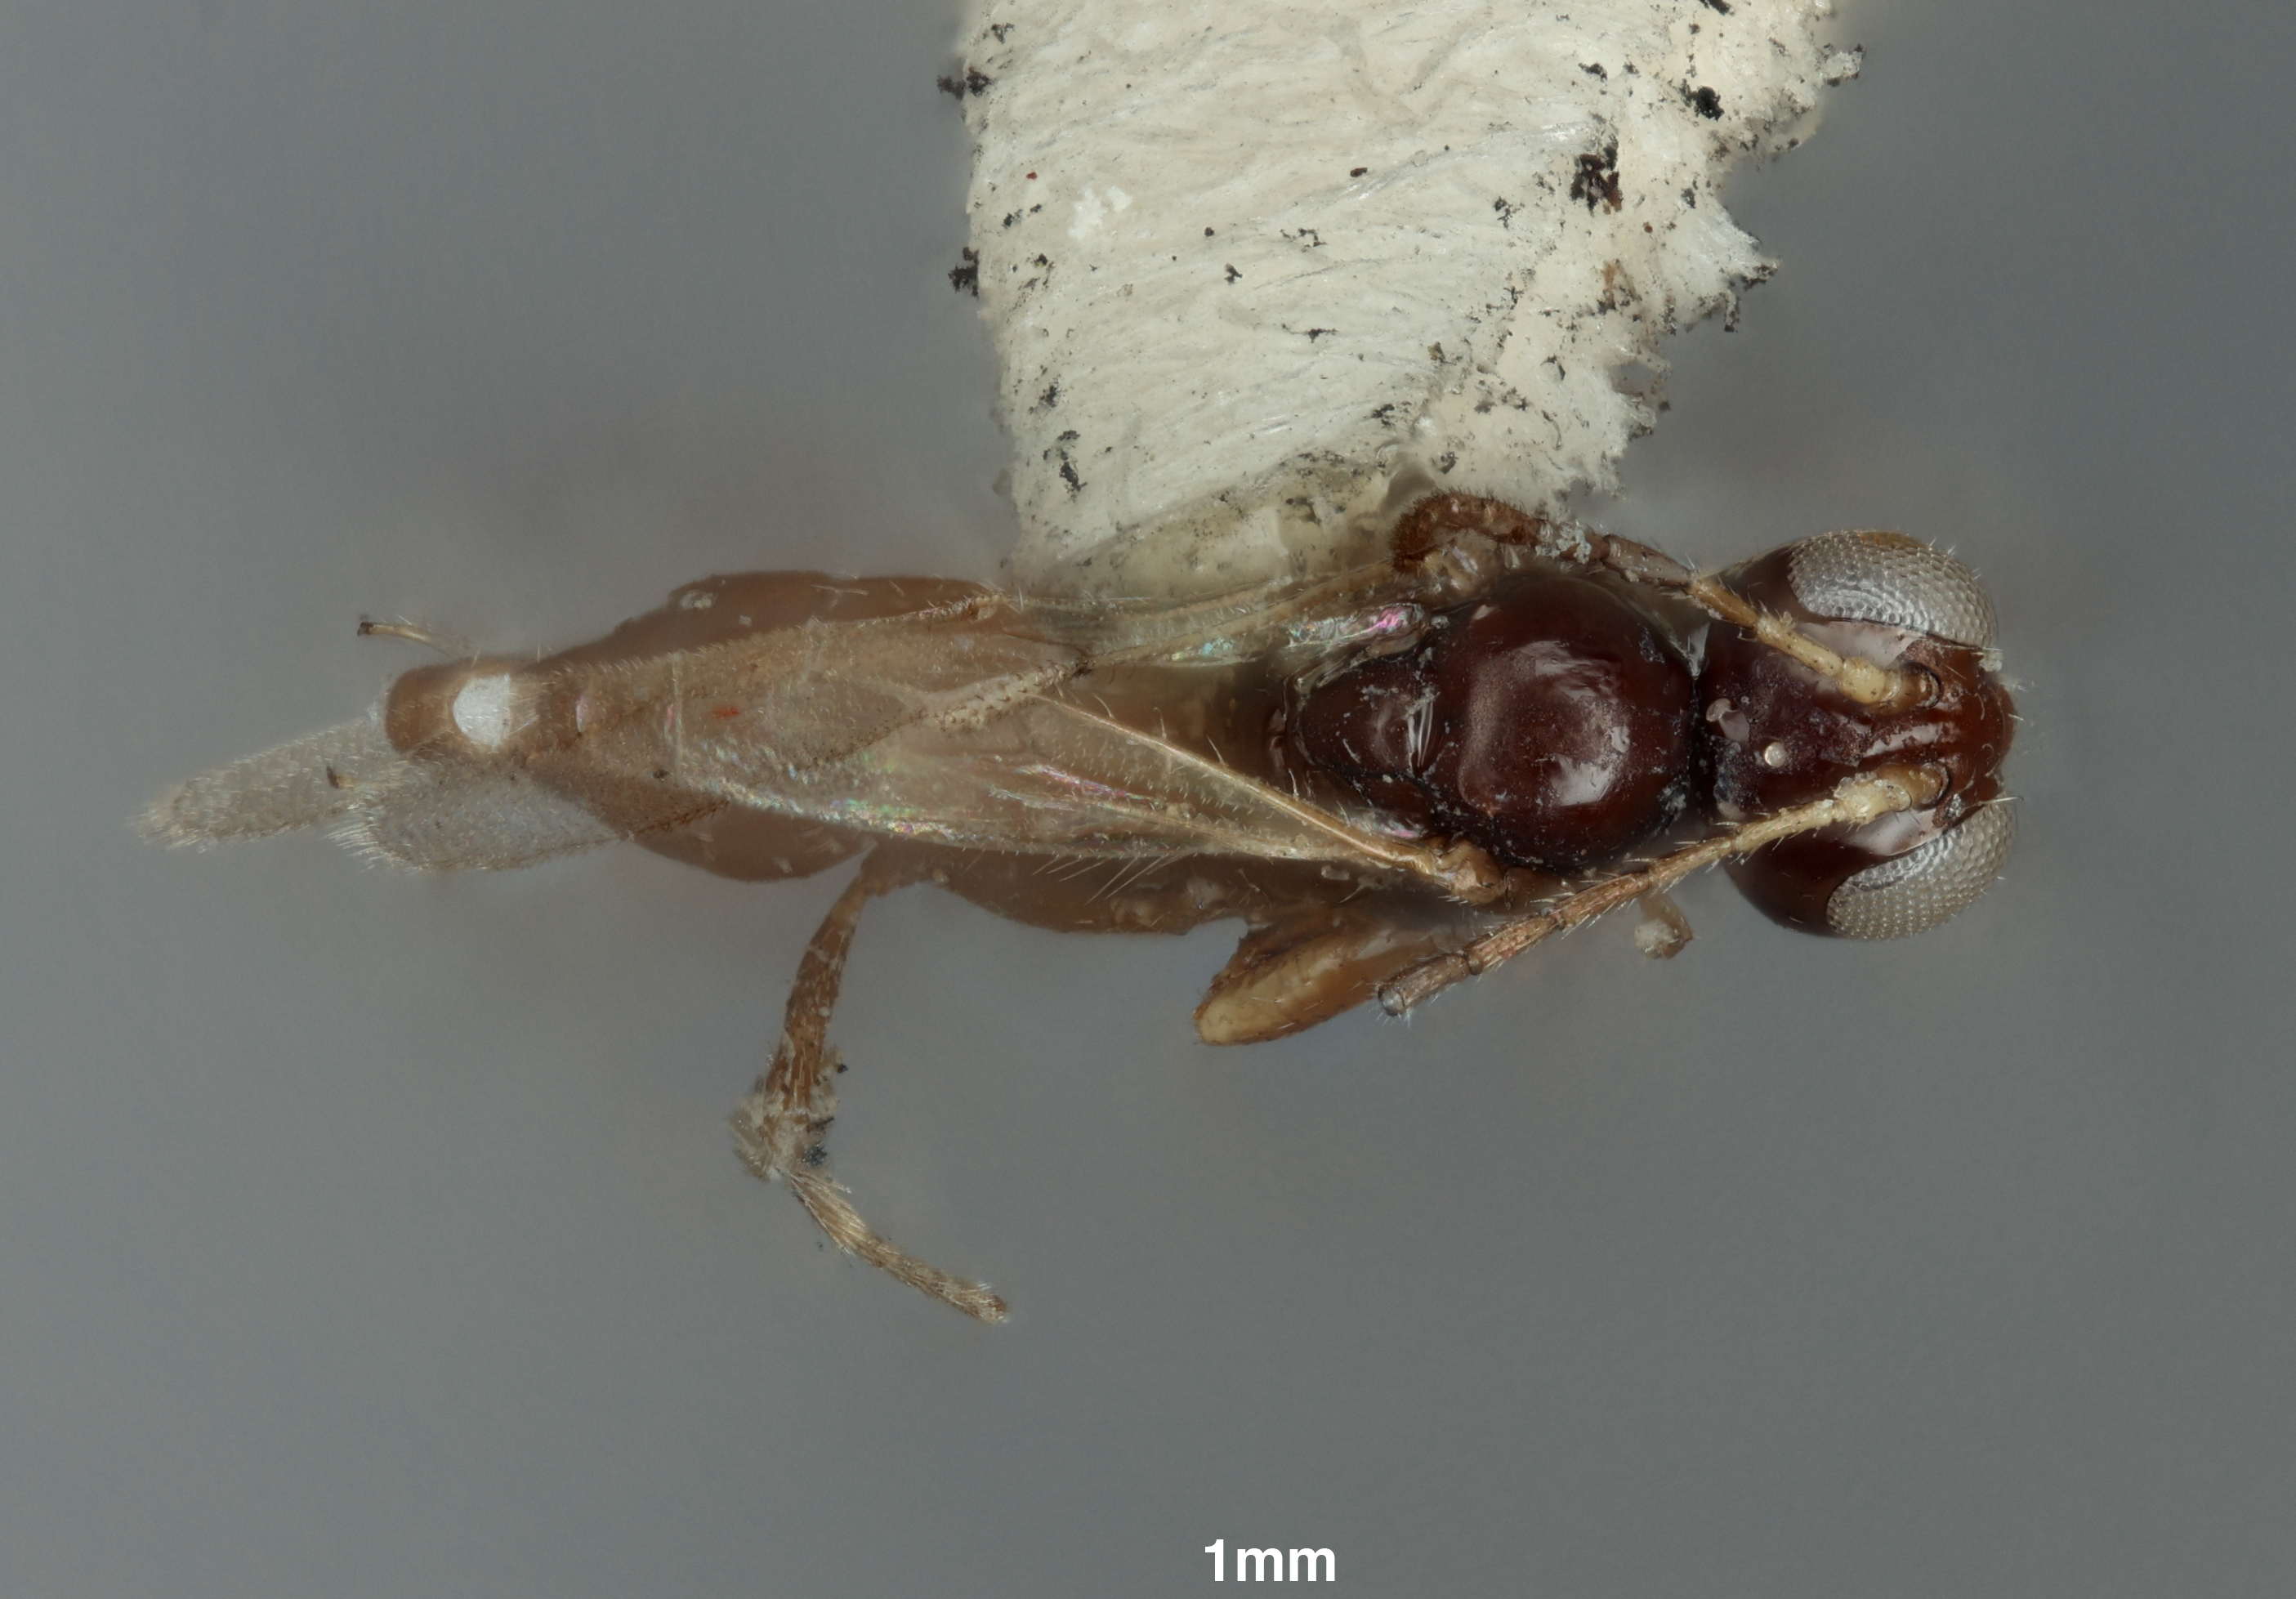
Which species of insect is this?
Trioxys bonnevillensis
